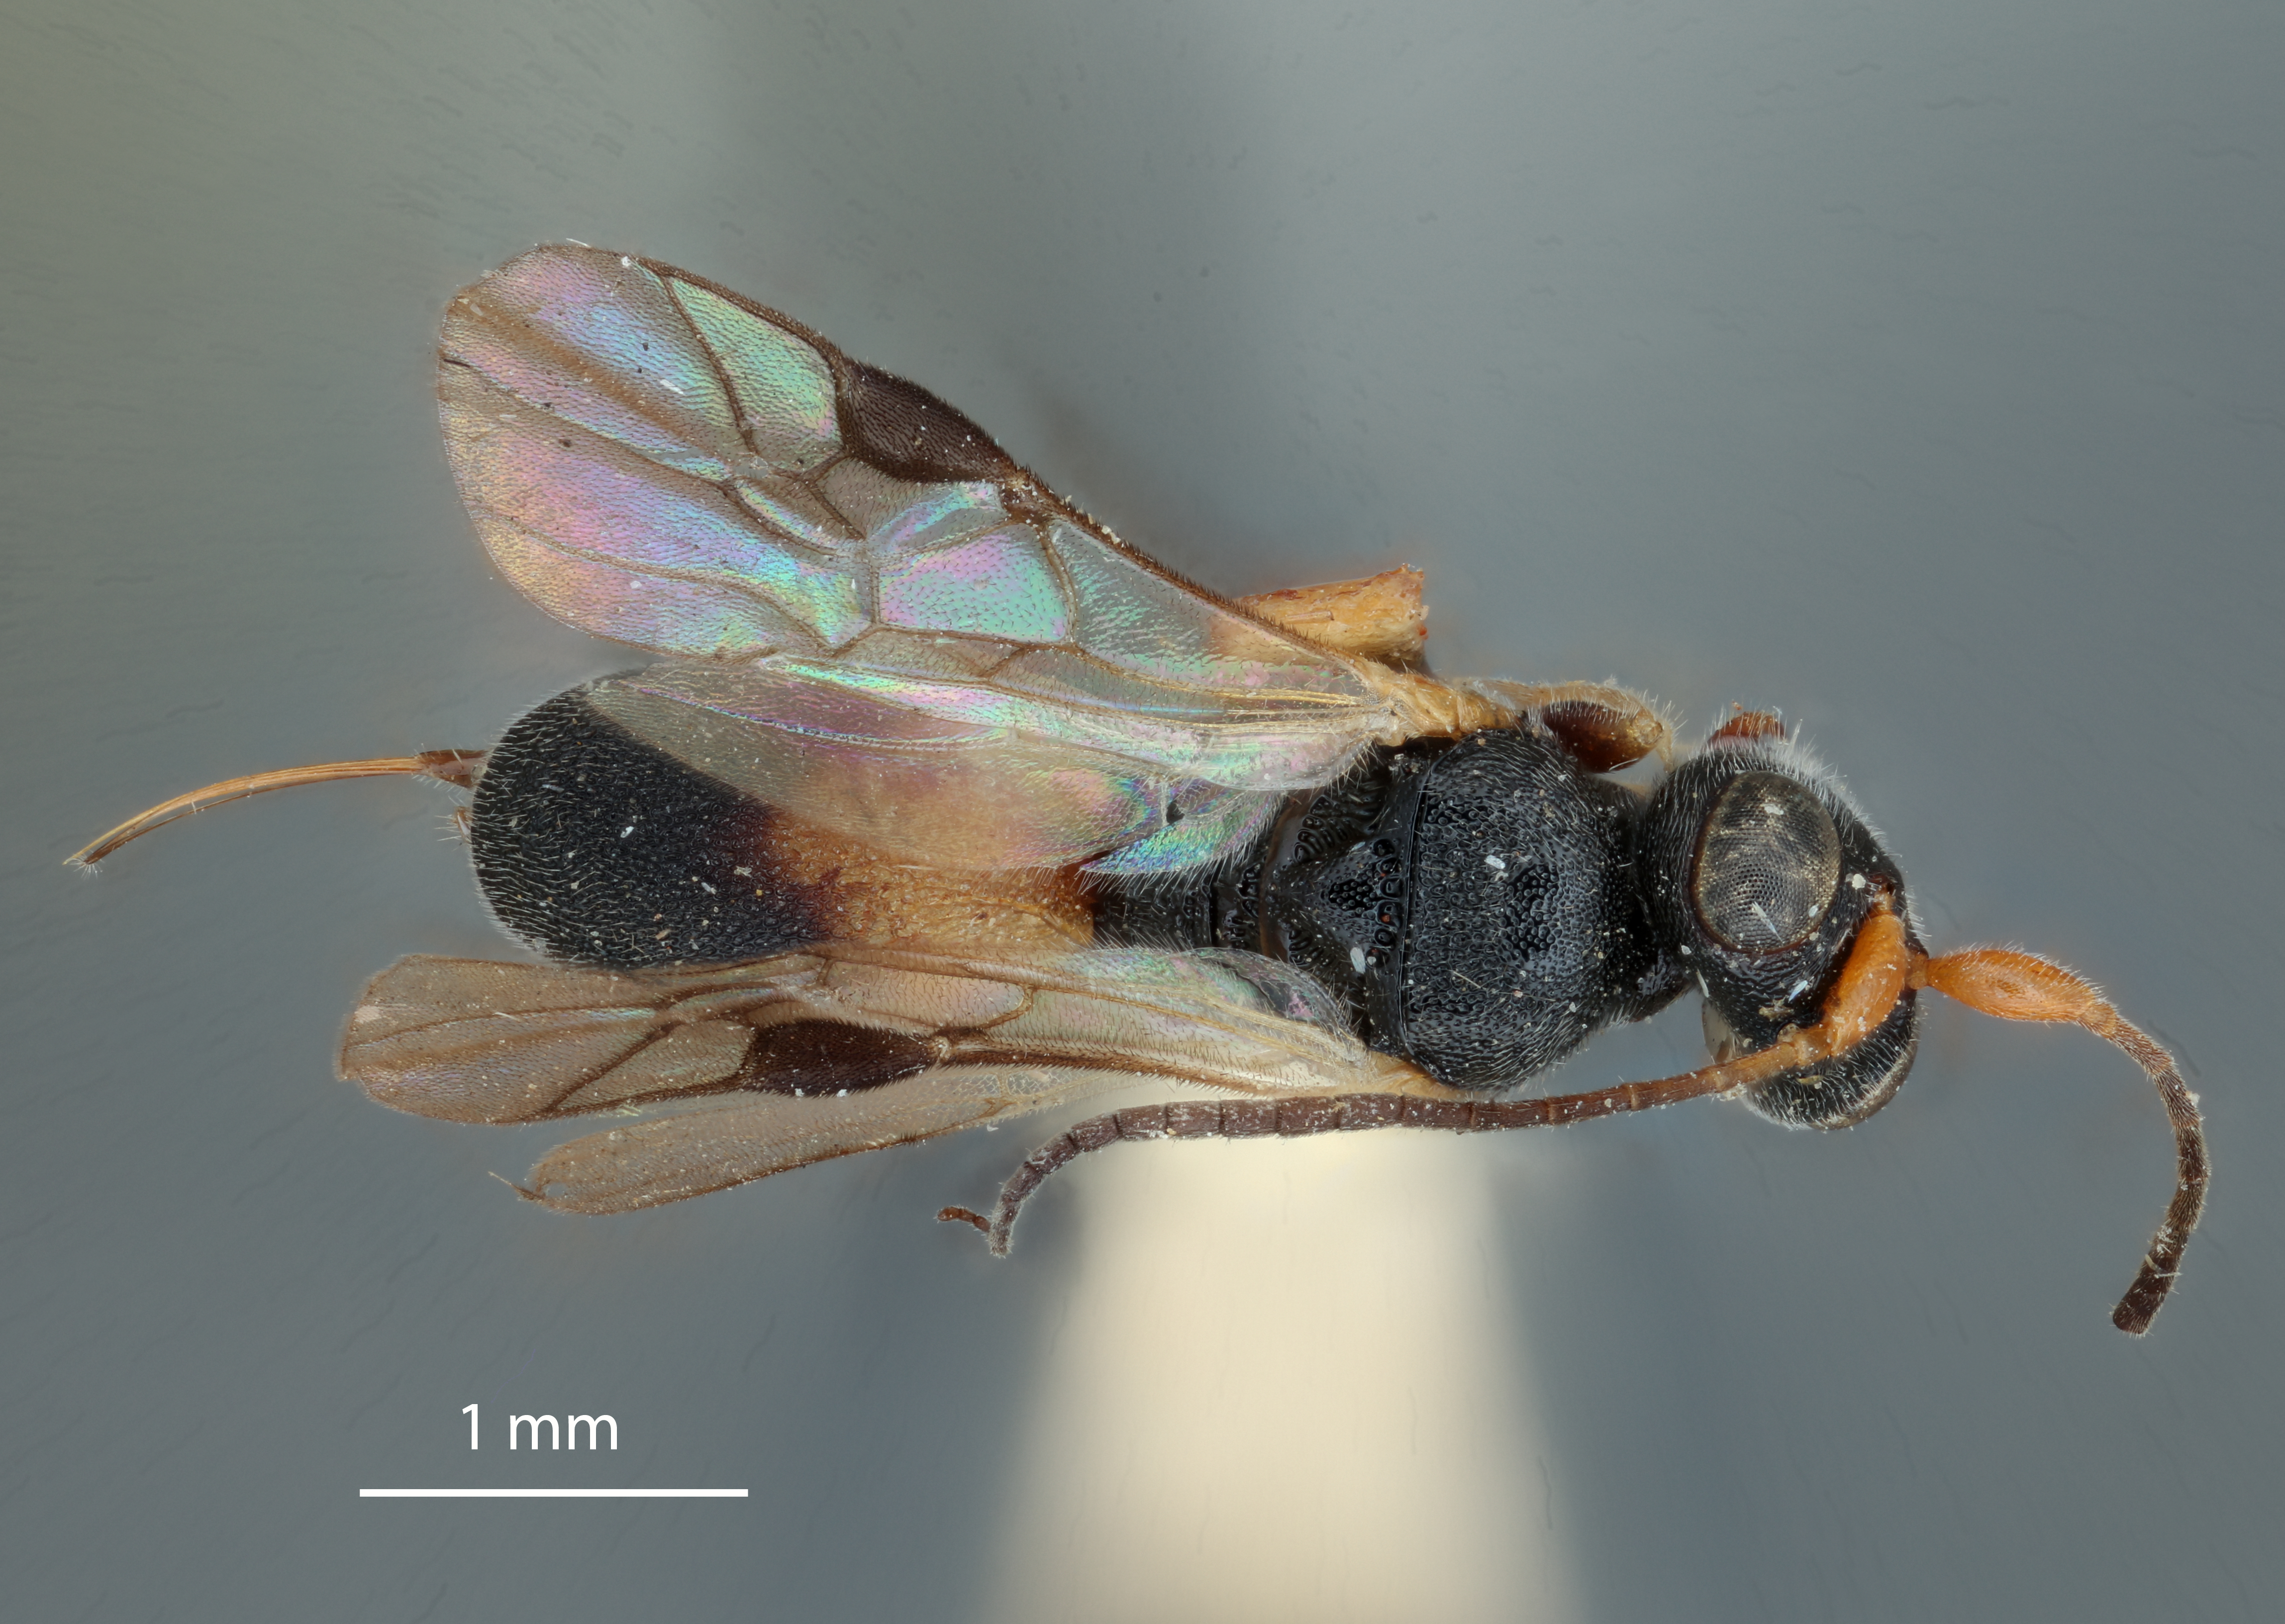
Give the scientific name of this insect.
Ascogaster modestus
